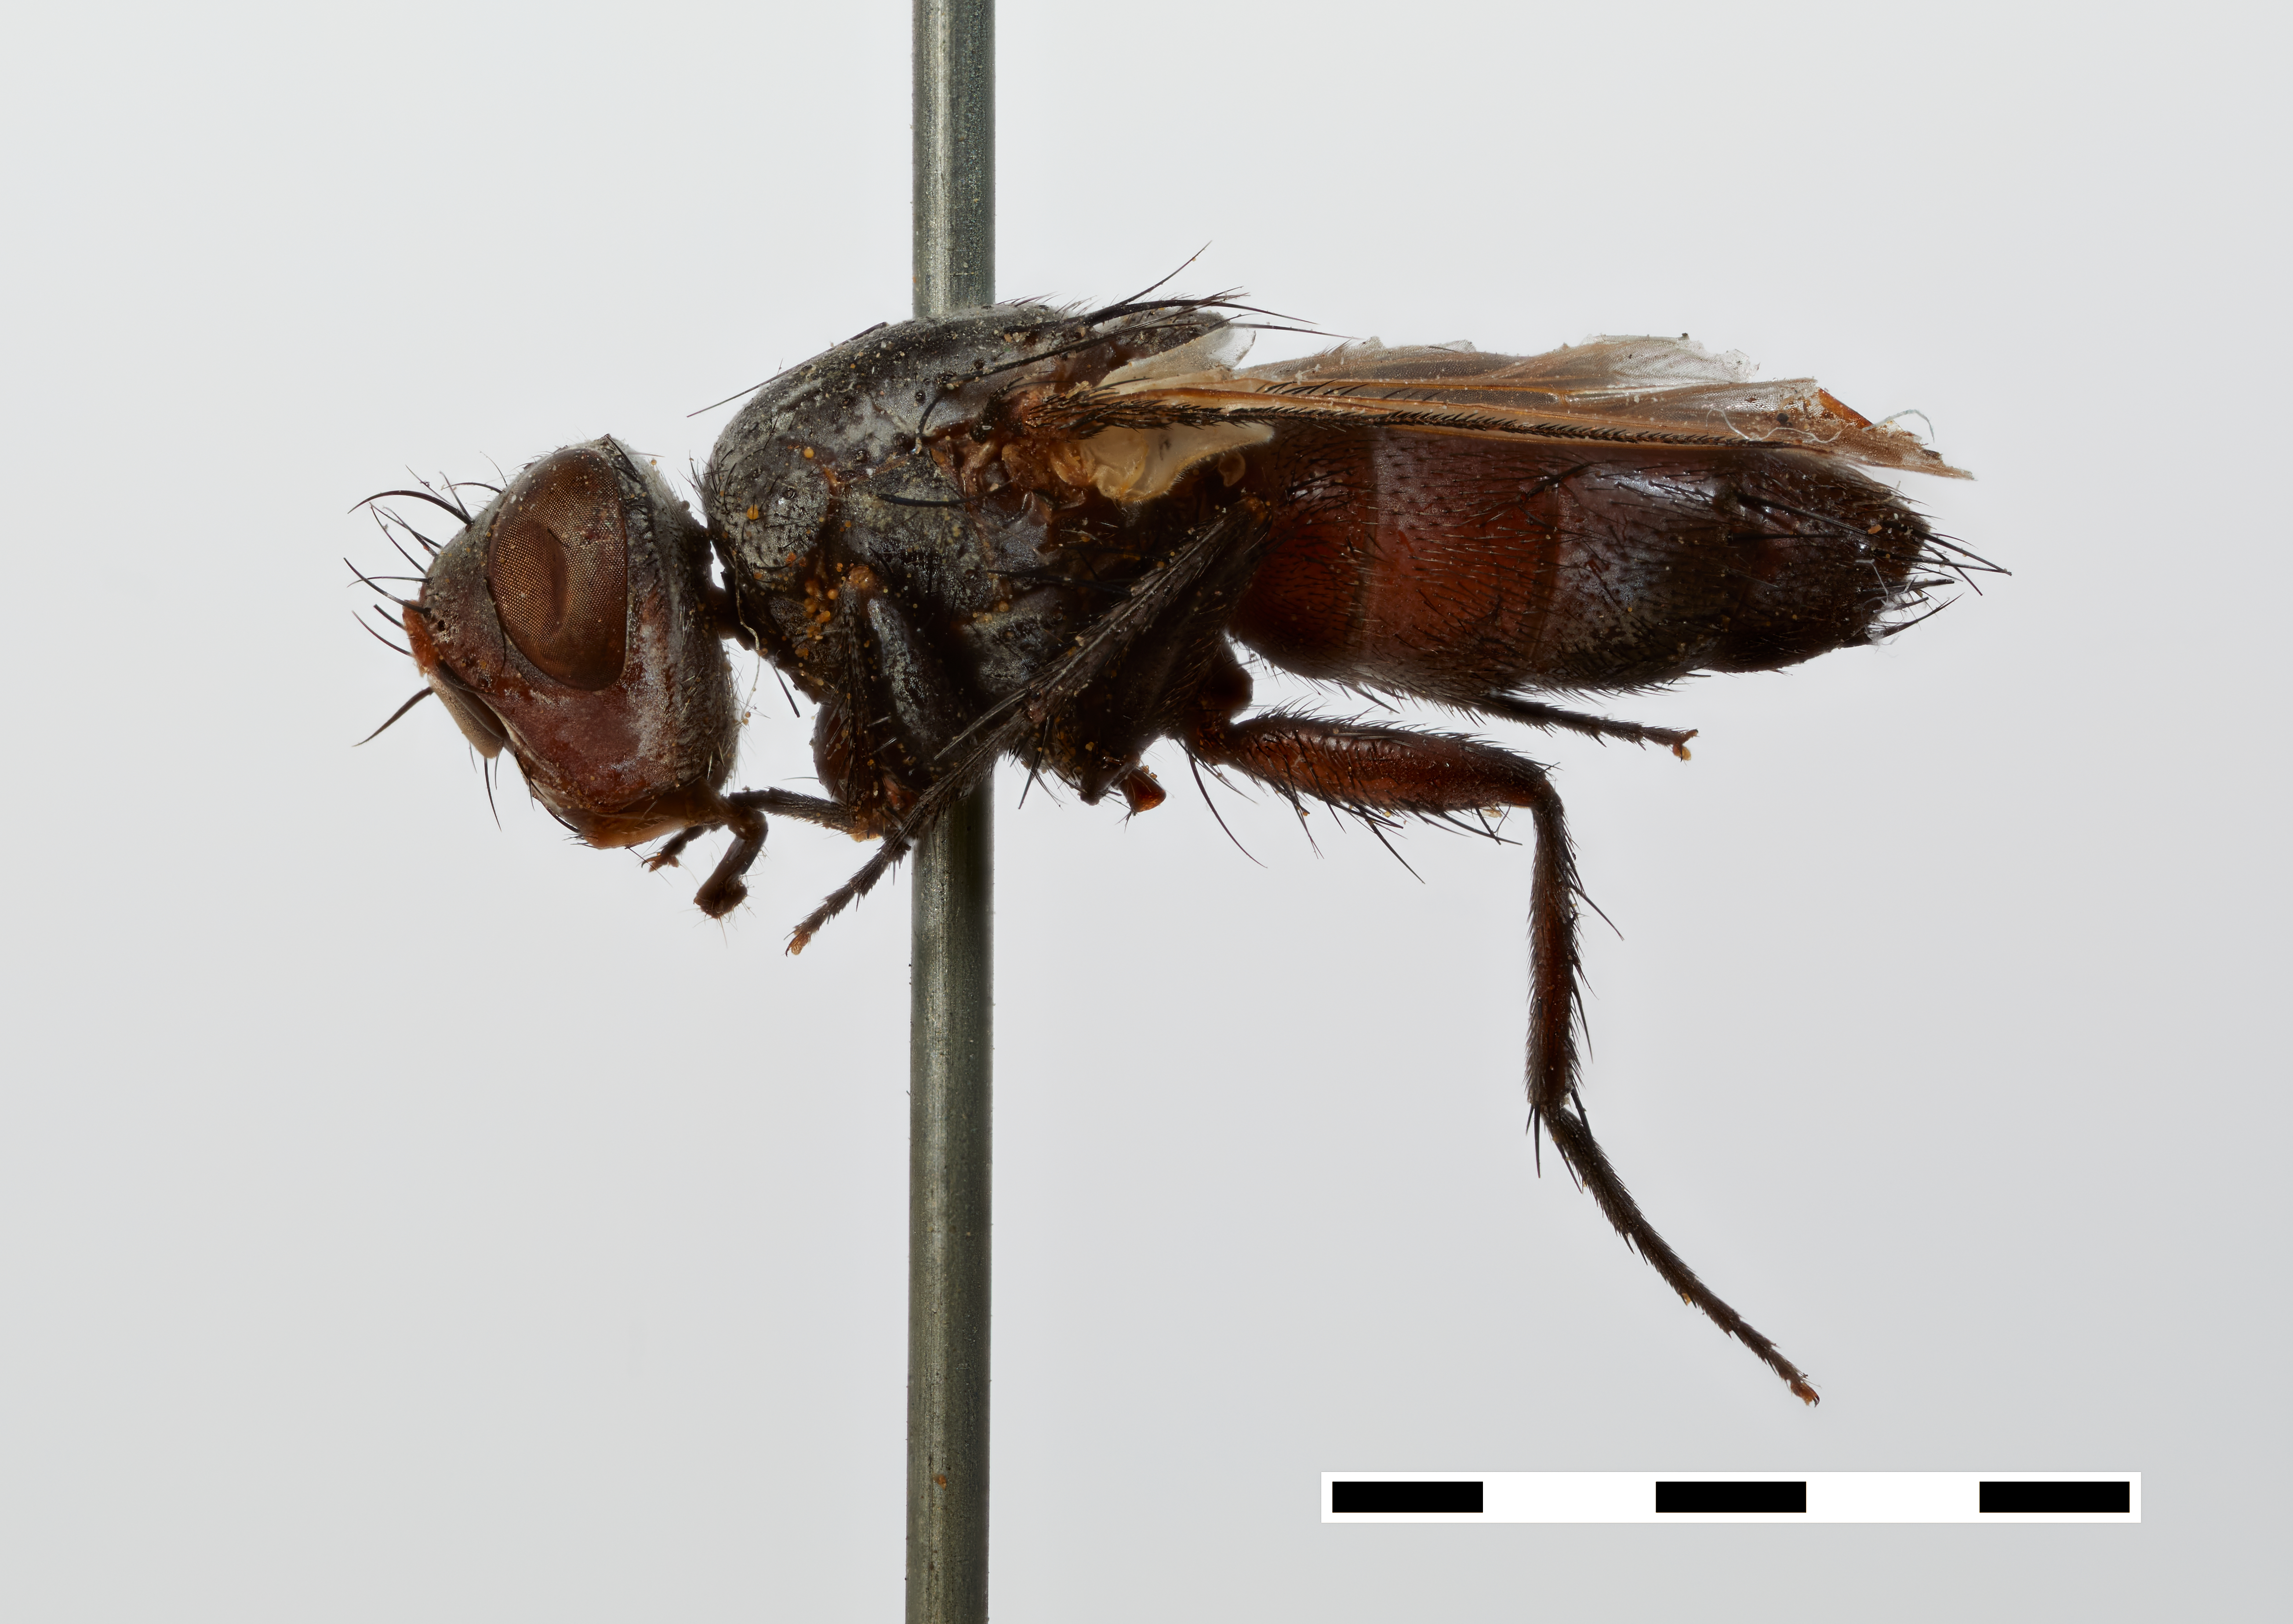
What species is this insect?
Cockerelliana capitata
